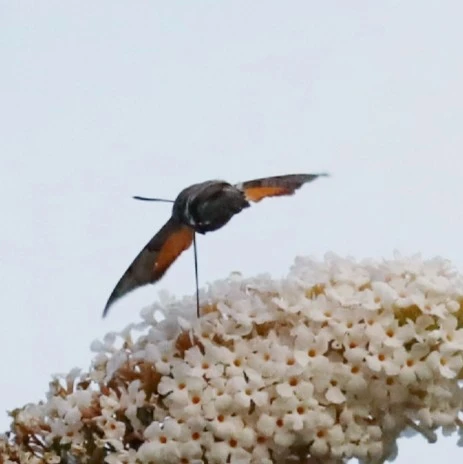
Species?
Macroglossum stellatarum
